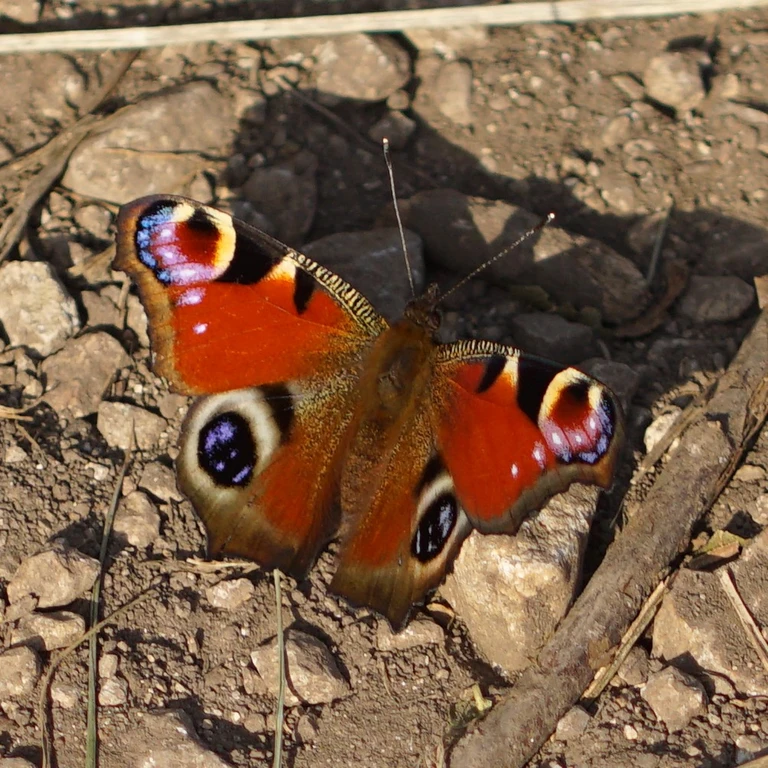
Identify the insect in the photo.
Aglais io
